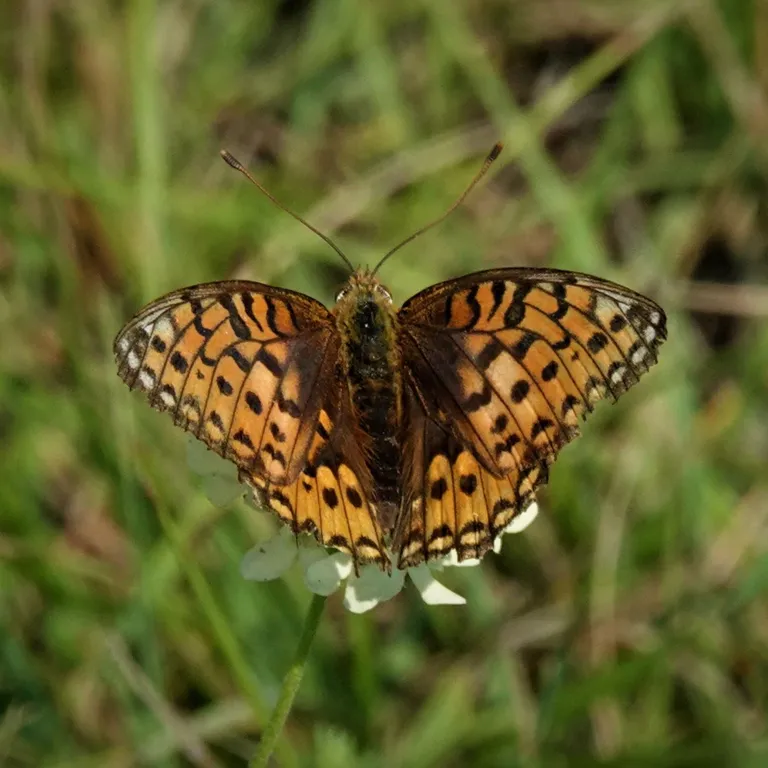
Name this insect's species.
Speyeria aglaja
